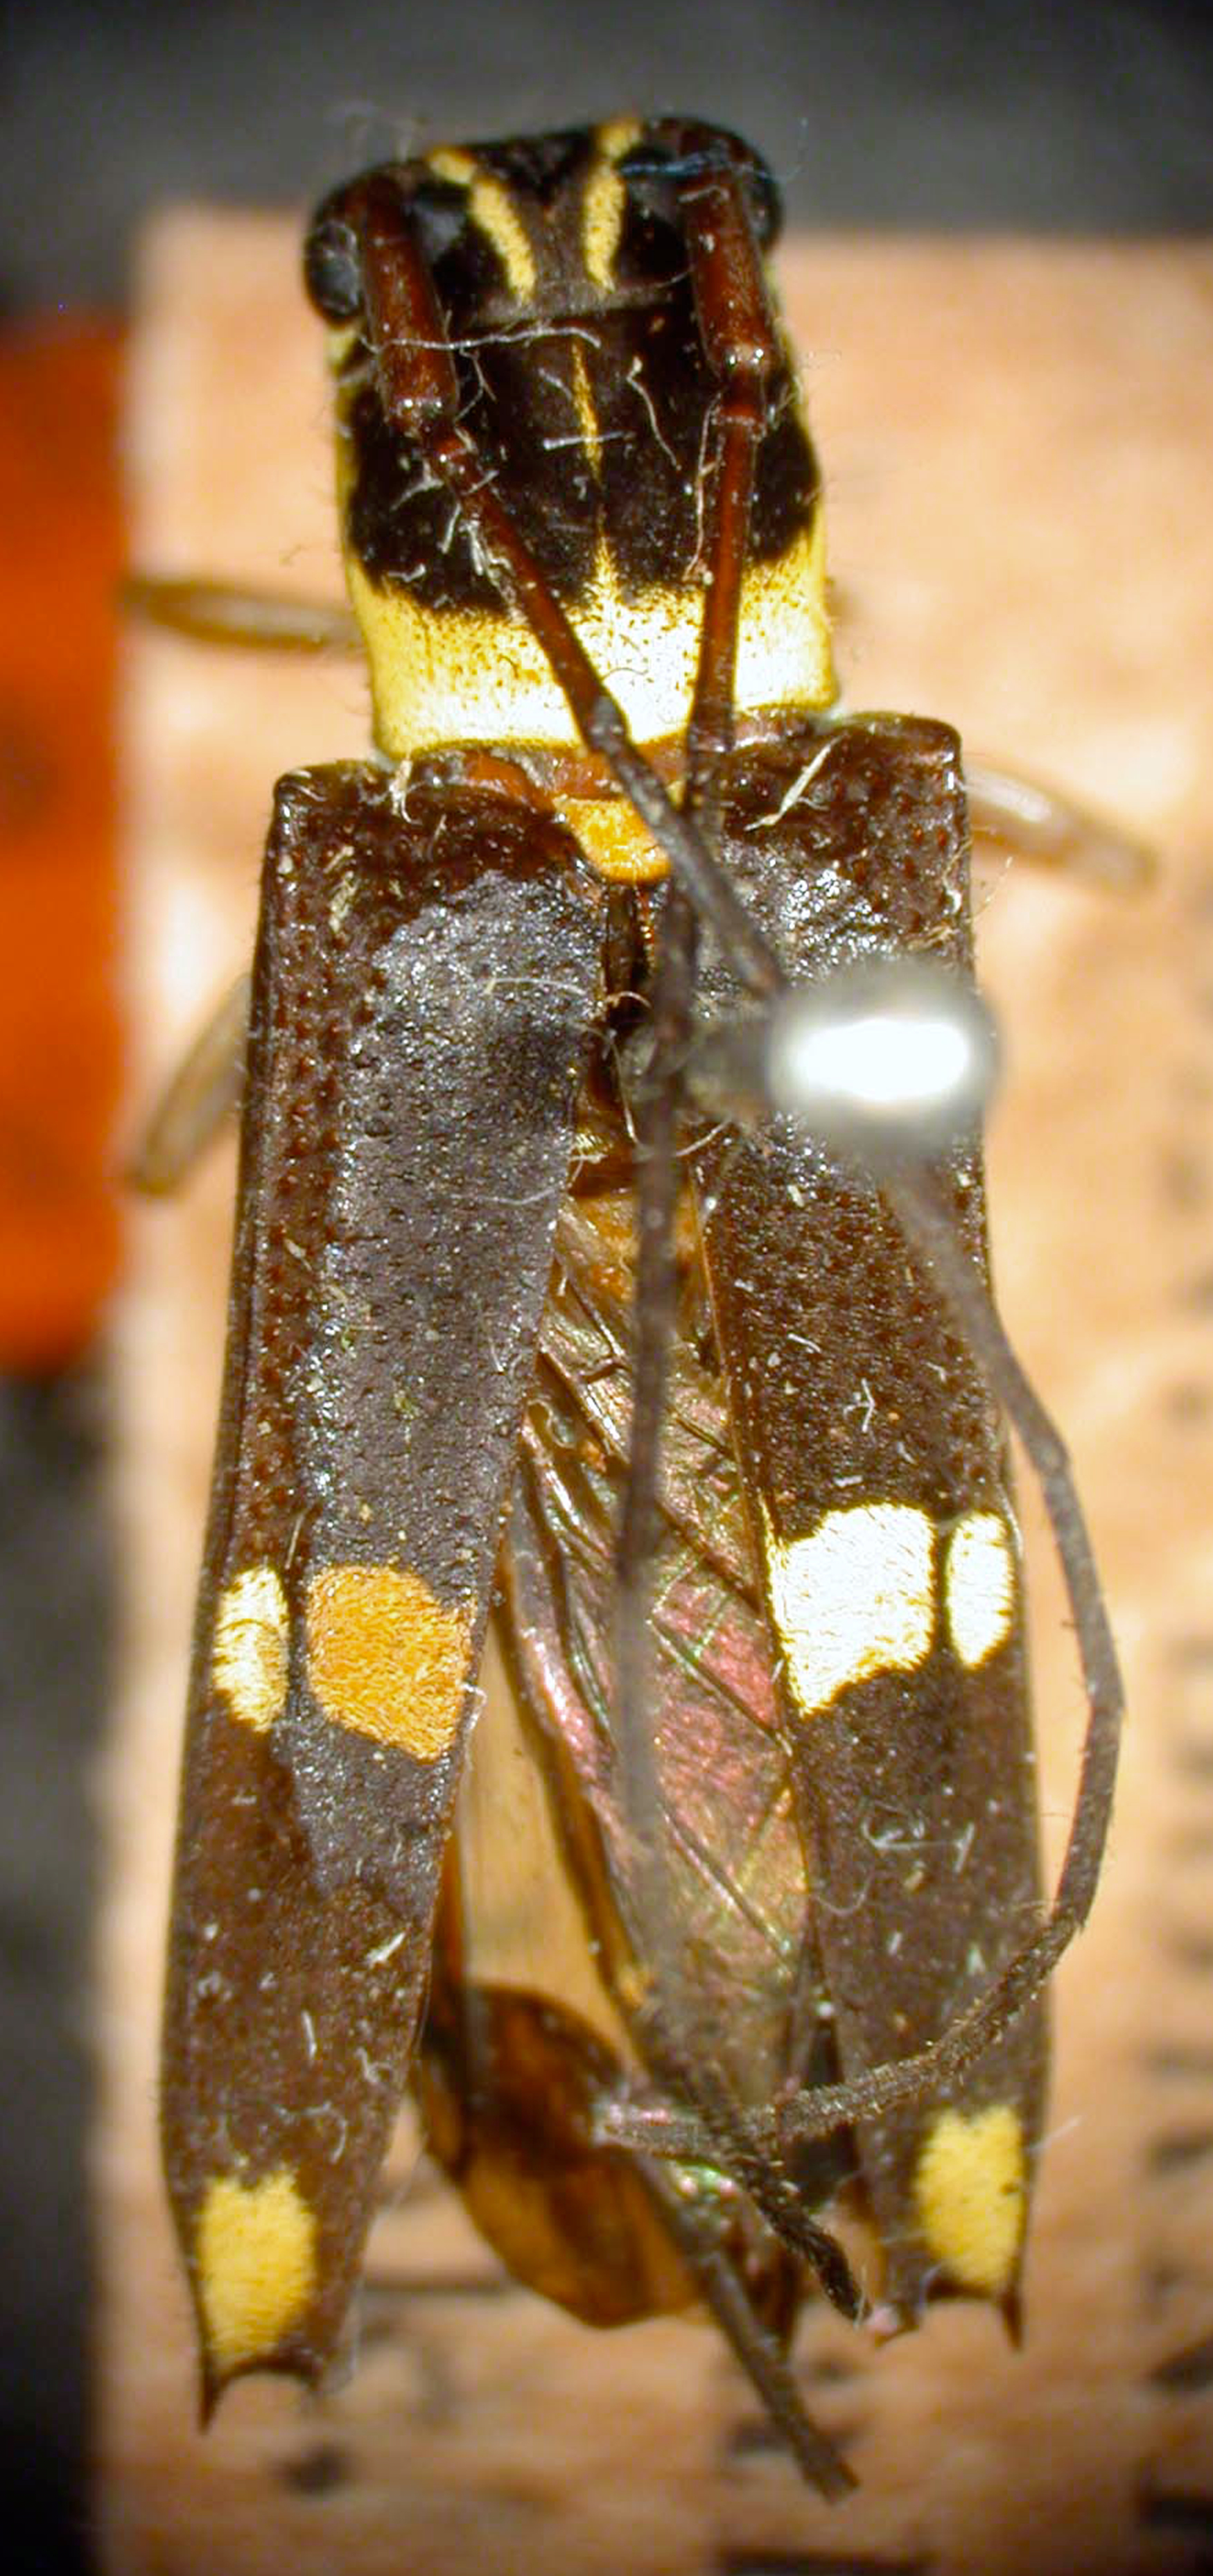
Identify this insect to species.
Glenea aurivillii
